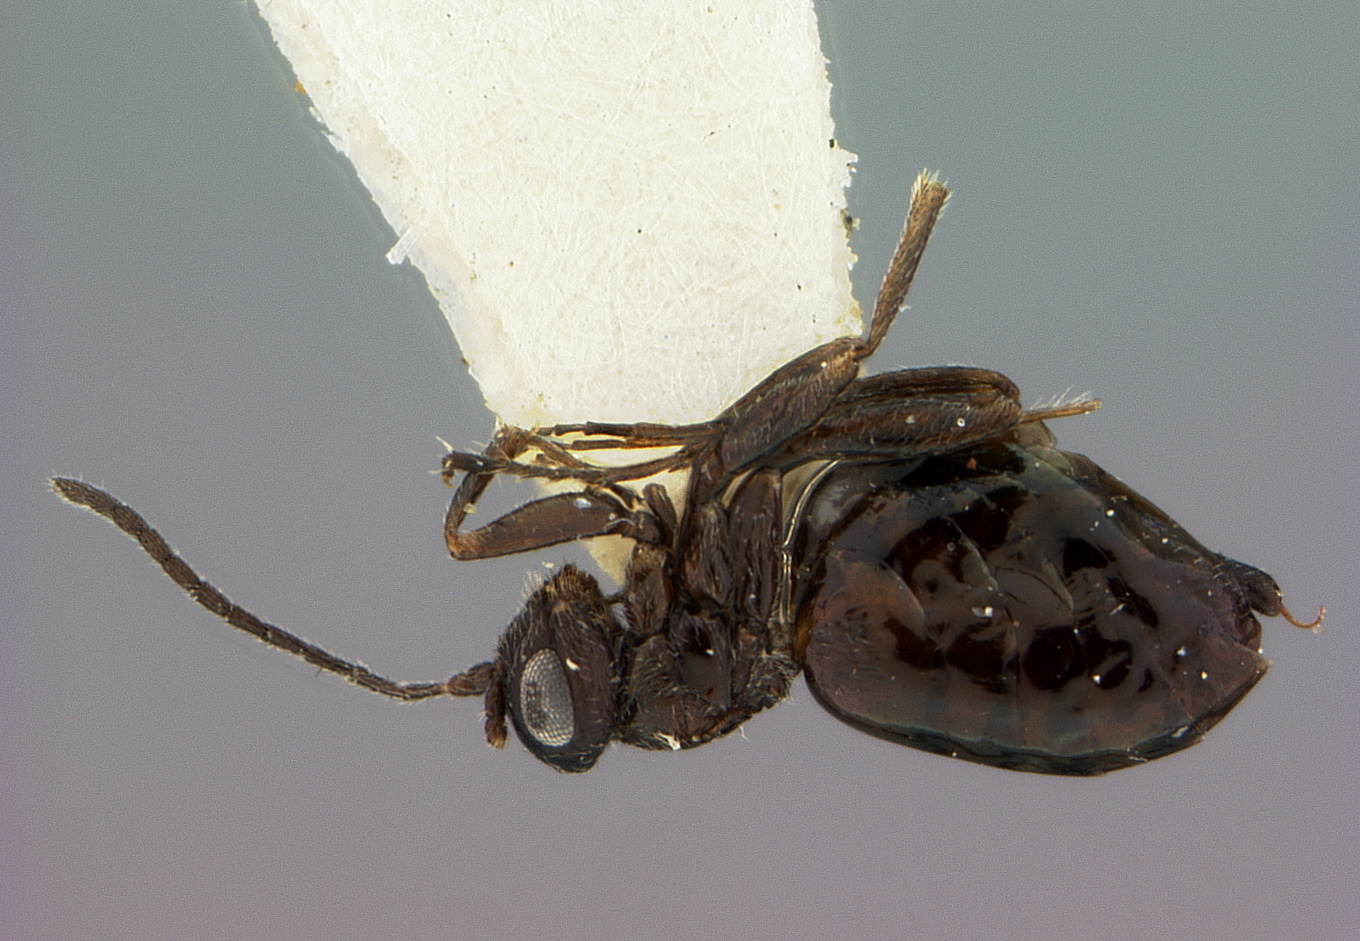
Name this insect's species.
Phylloteras sigma
